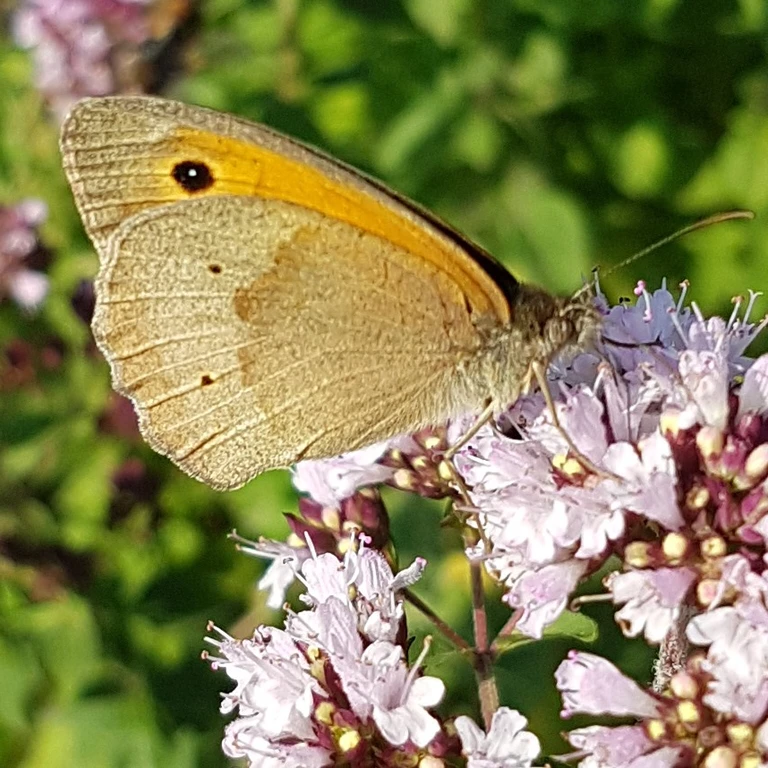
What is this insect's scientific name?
Maniola jurtina
